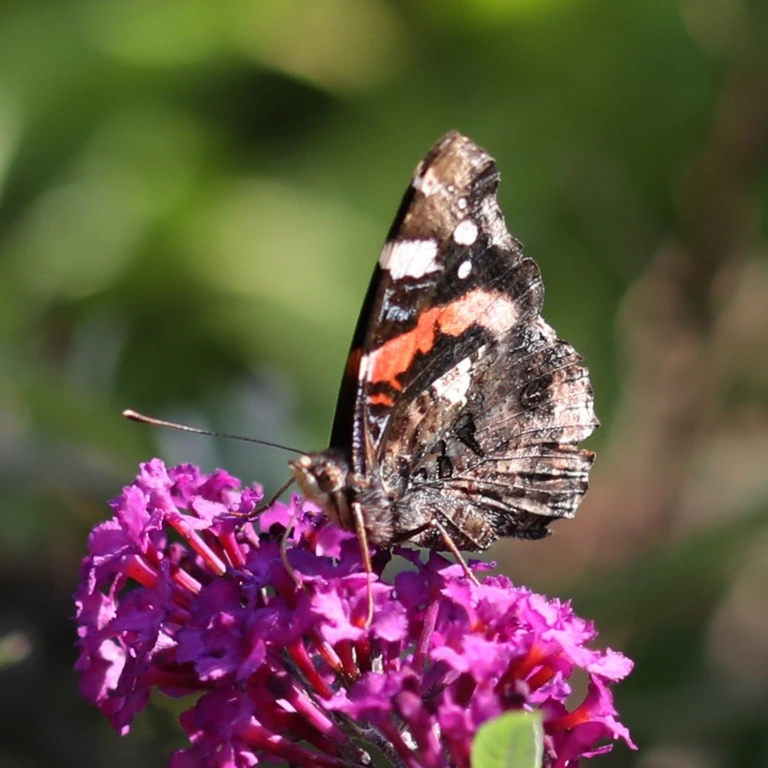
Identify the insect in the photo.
Vanessa atalanta
